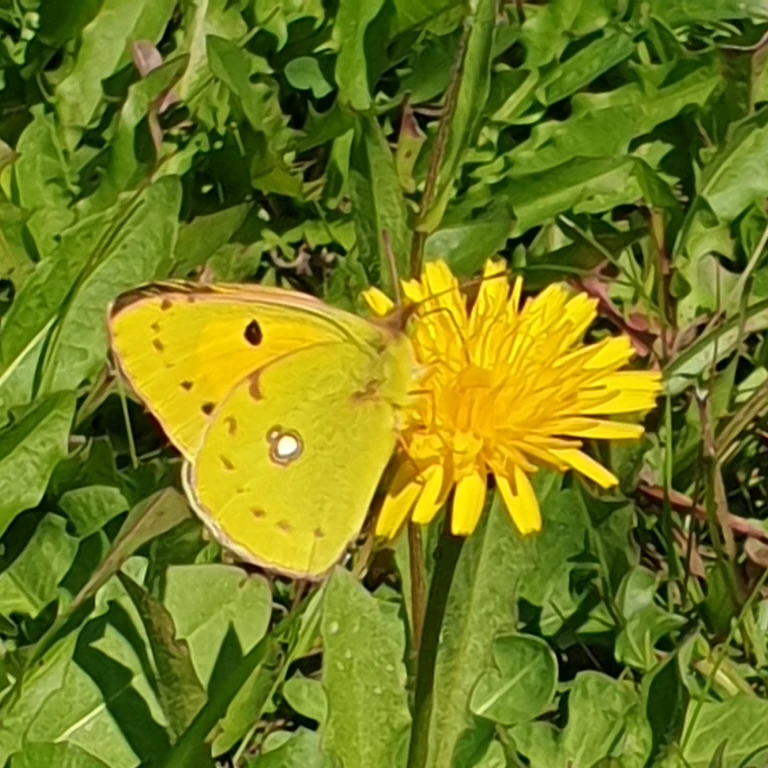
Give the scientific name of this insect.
Colias croceus
